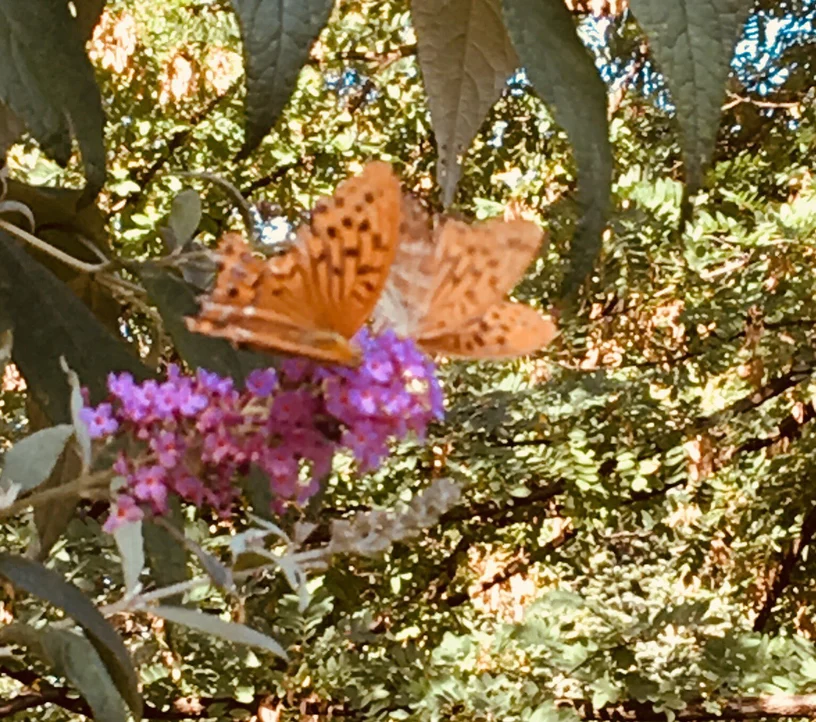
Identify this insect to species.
Argynnis paphia
